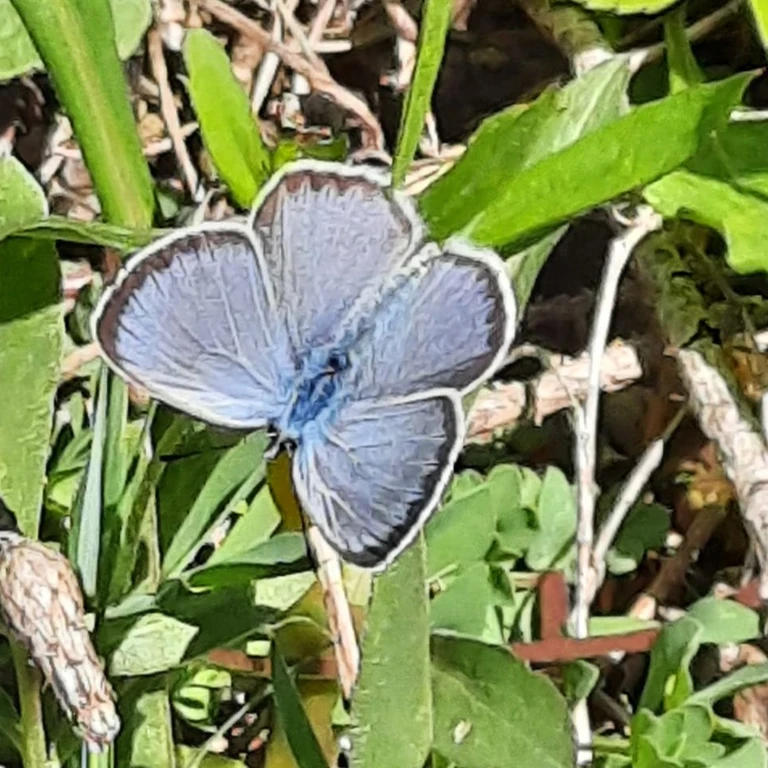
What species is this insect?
Glaucopsyche alexis
